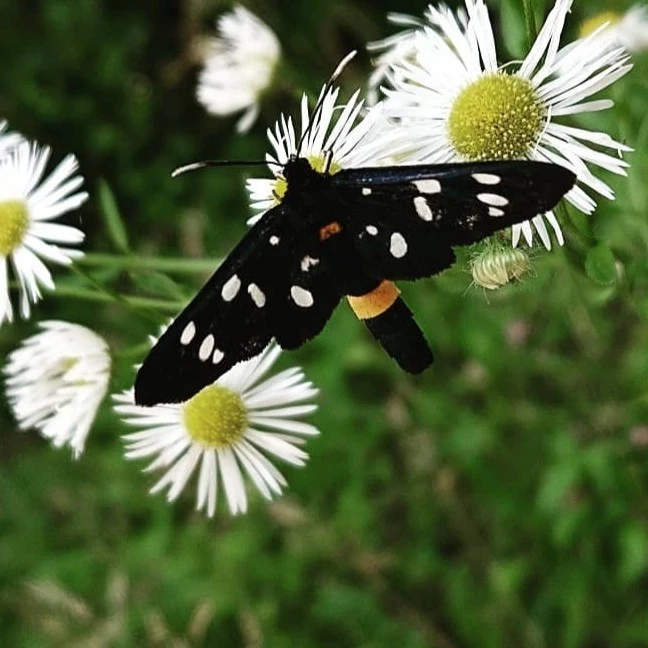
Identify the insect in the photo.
Amata phegea
